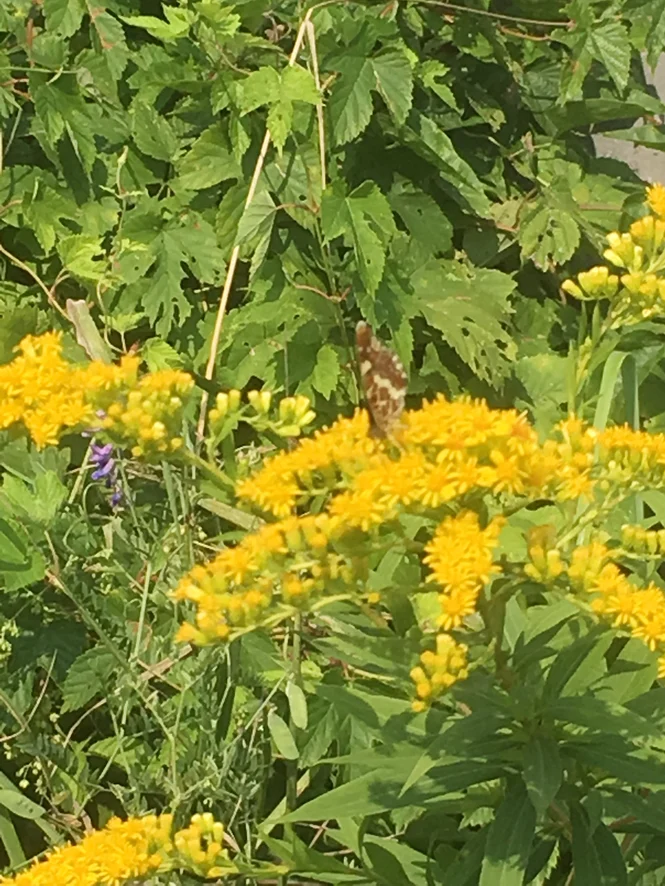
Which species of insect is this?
Araschnia levana
